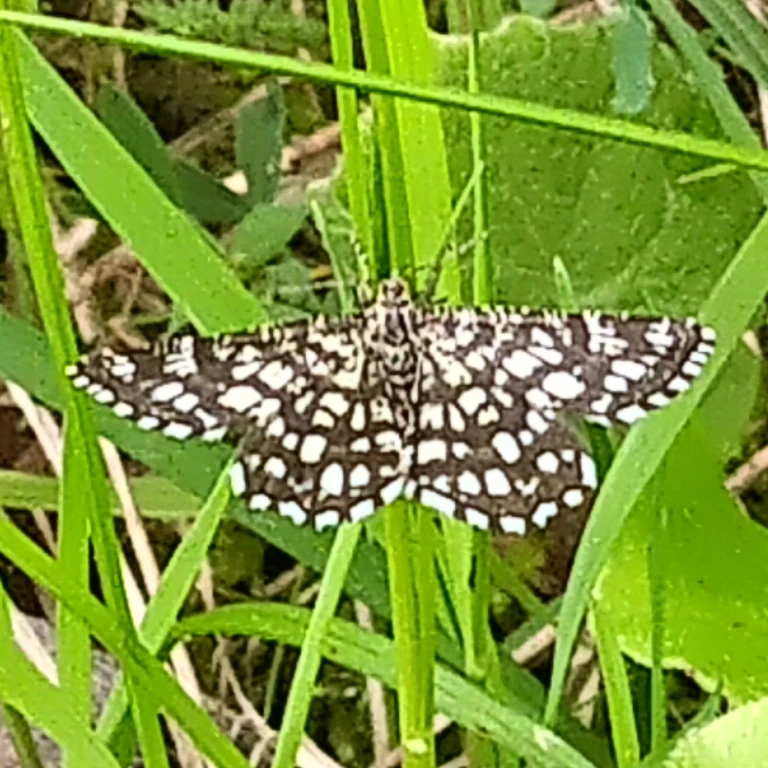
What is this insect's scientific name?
Chiasmia clathrata
